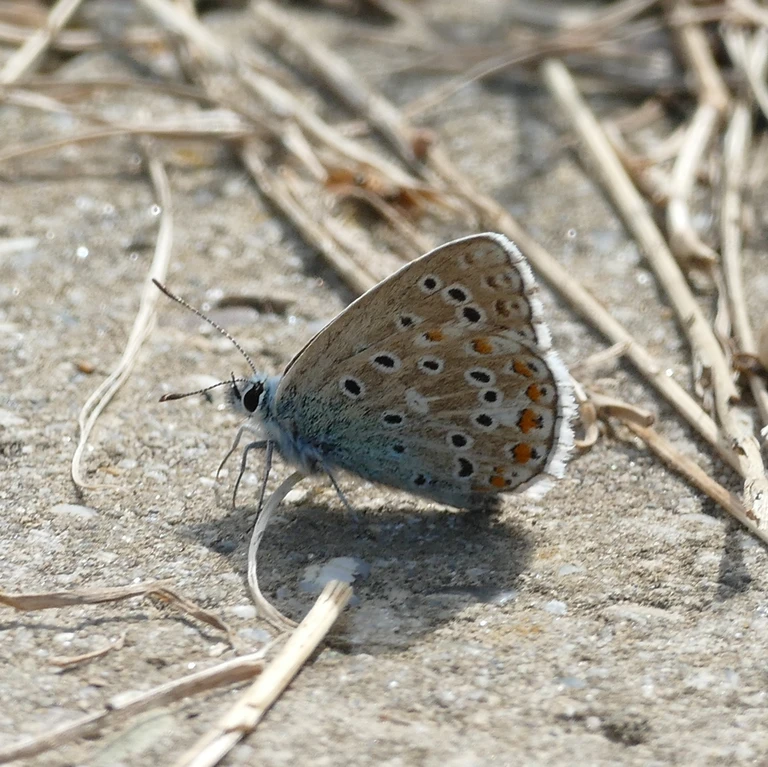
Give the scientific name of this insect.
Lysandra bellargus
